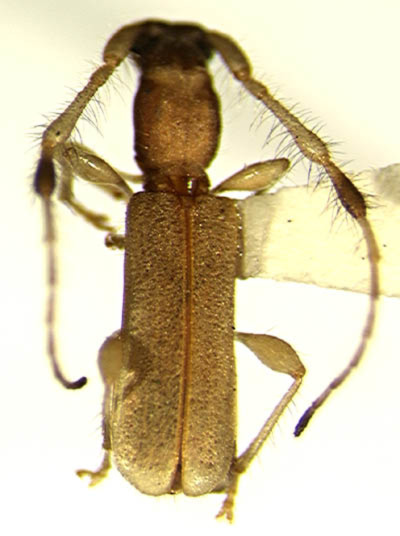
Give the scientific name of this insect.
Piruapsis antennatus
